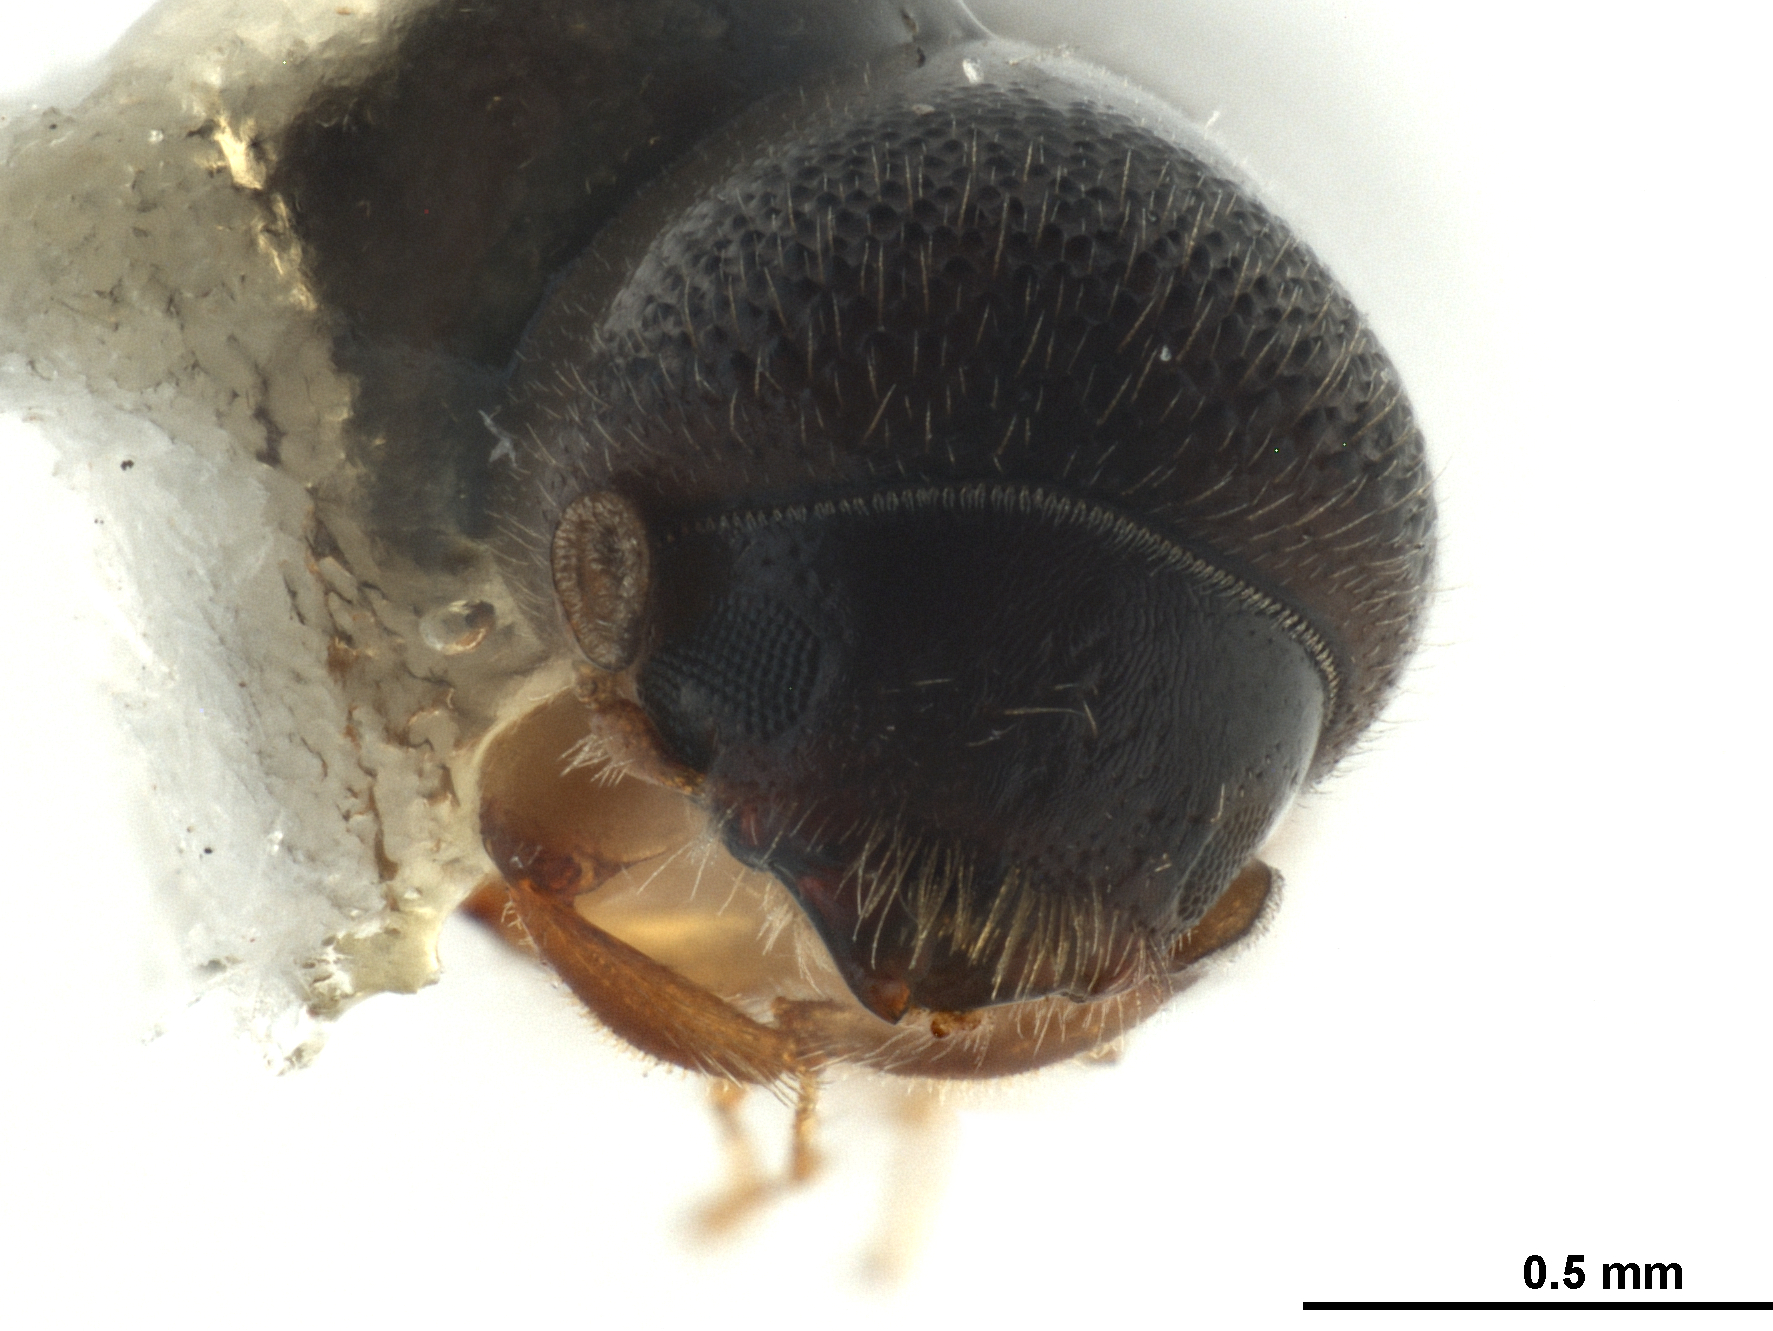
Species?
Webbia pabo
